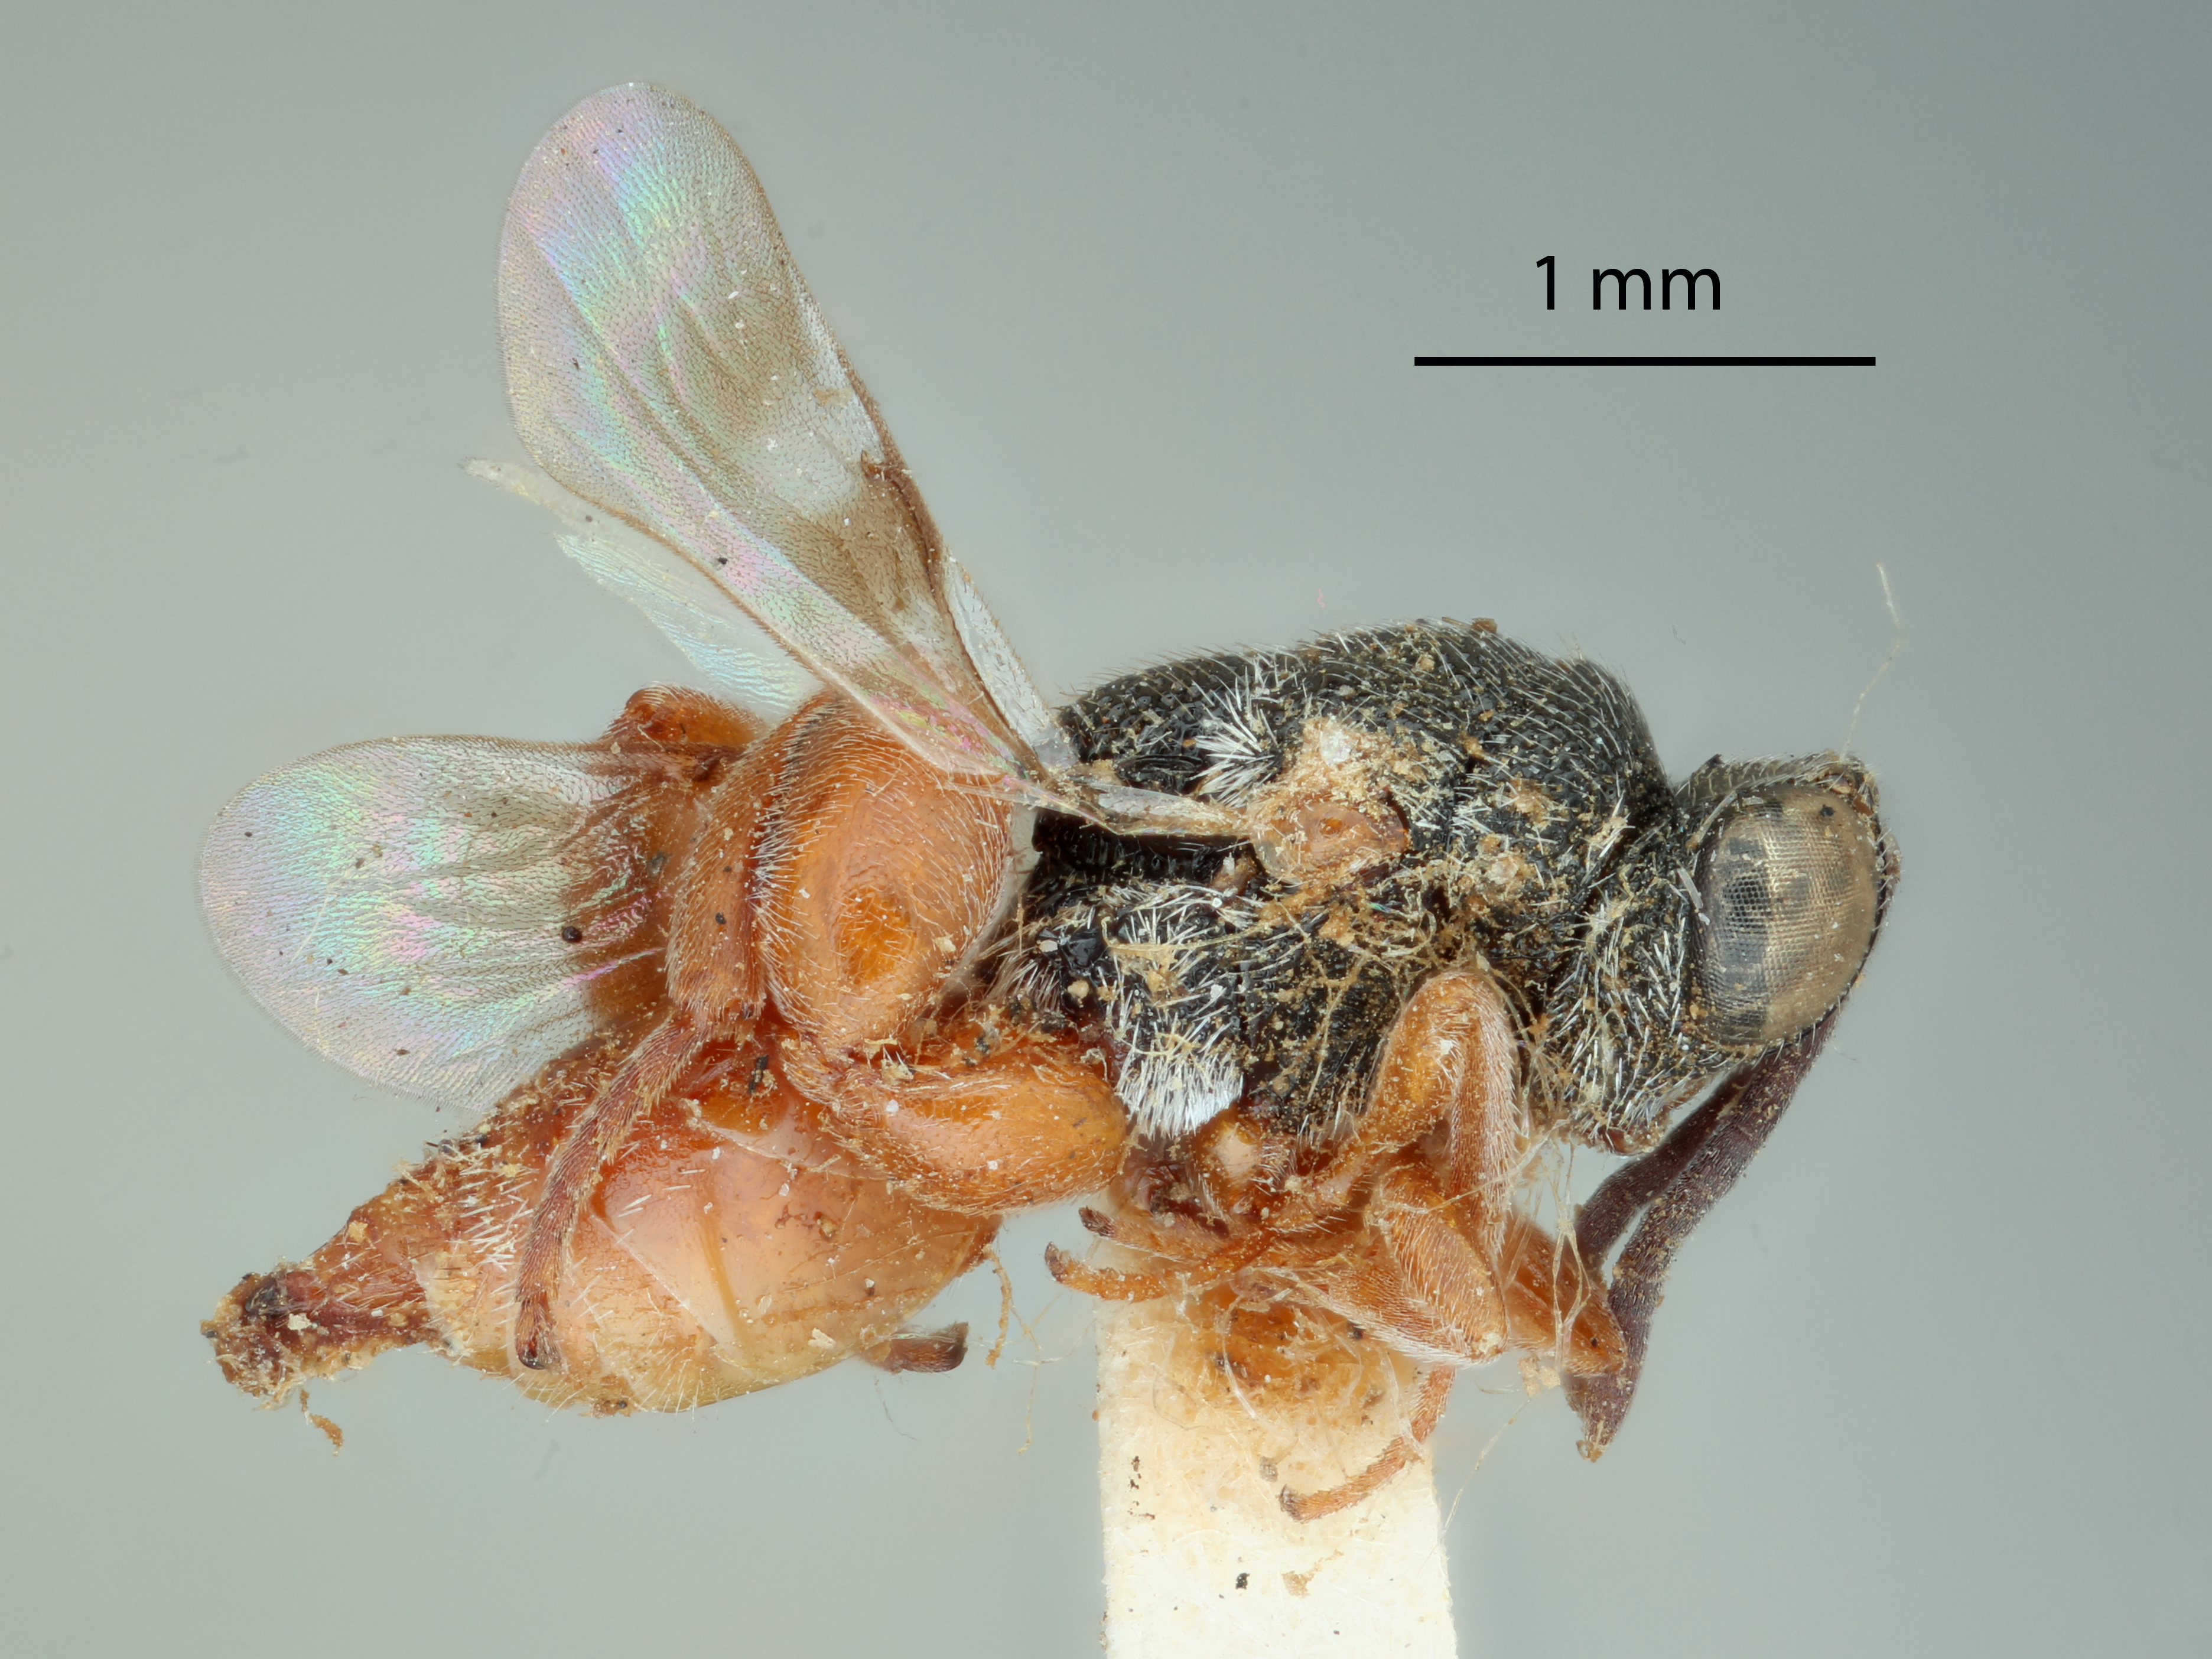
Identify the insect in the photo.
Haltichella bicolor
